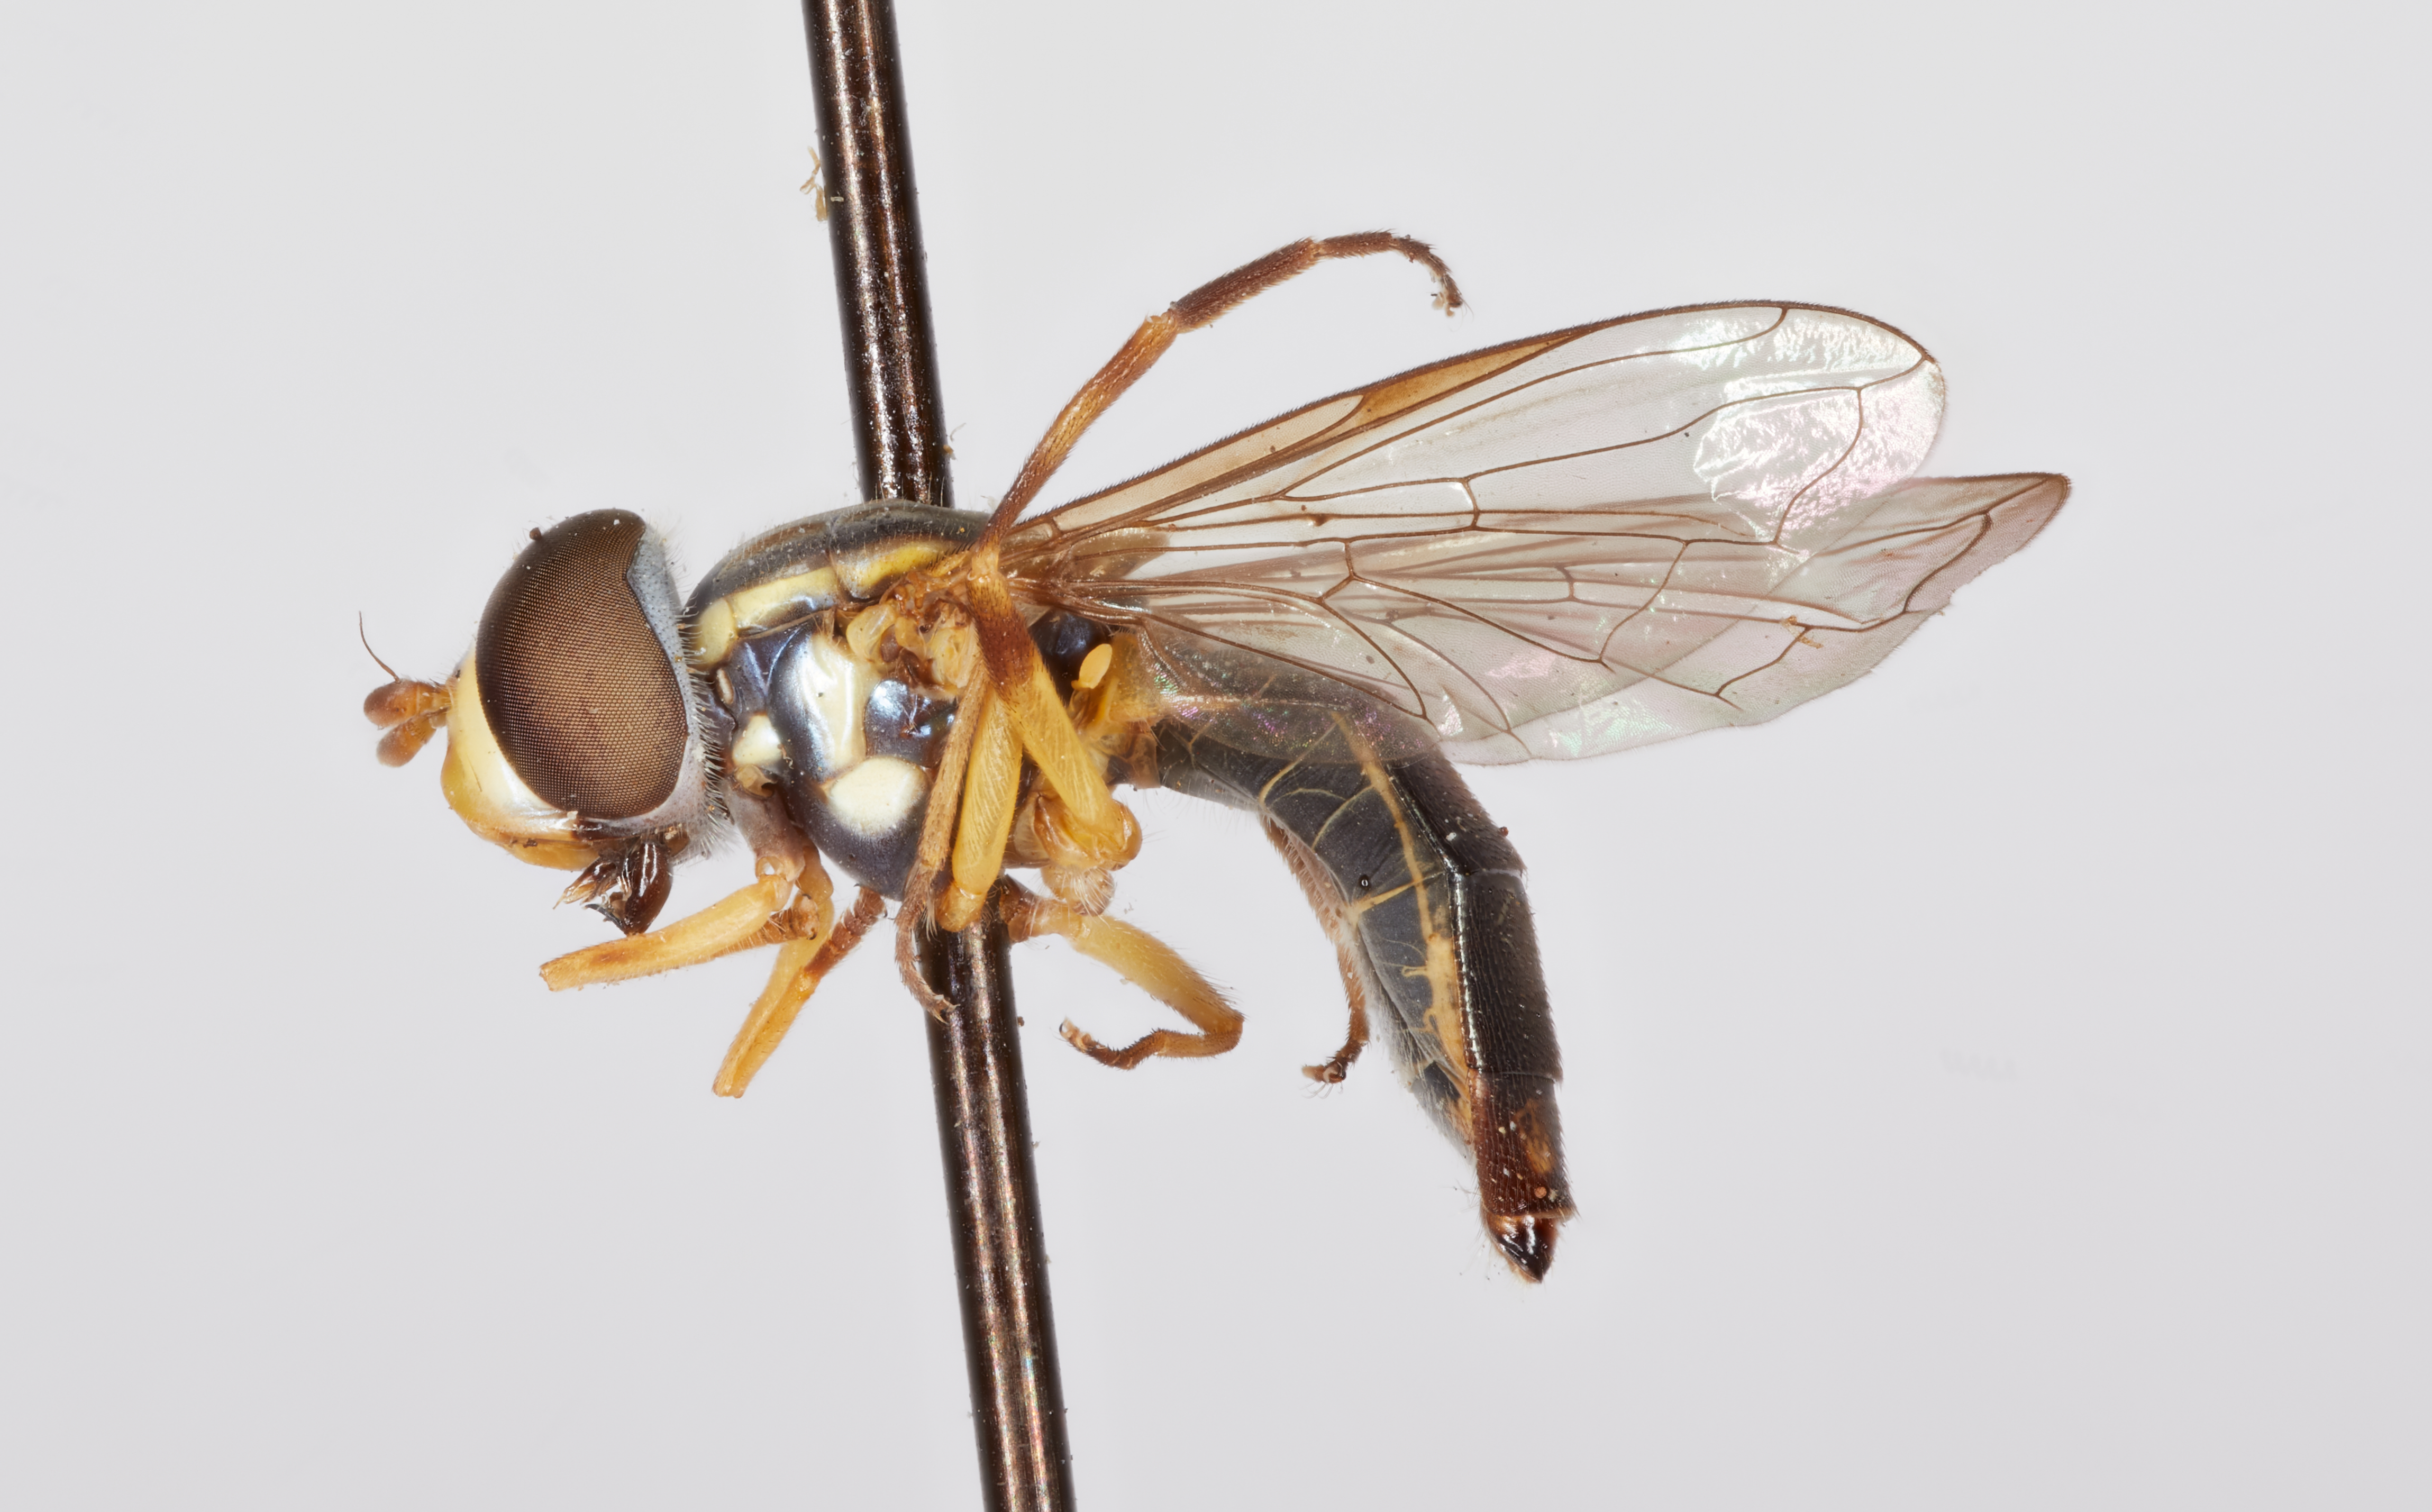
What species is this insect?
Mesogramma guttifera
